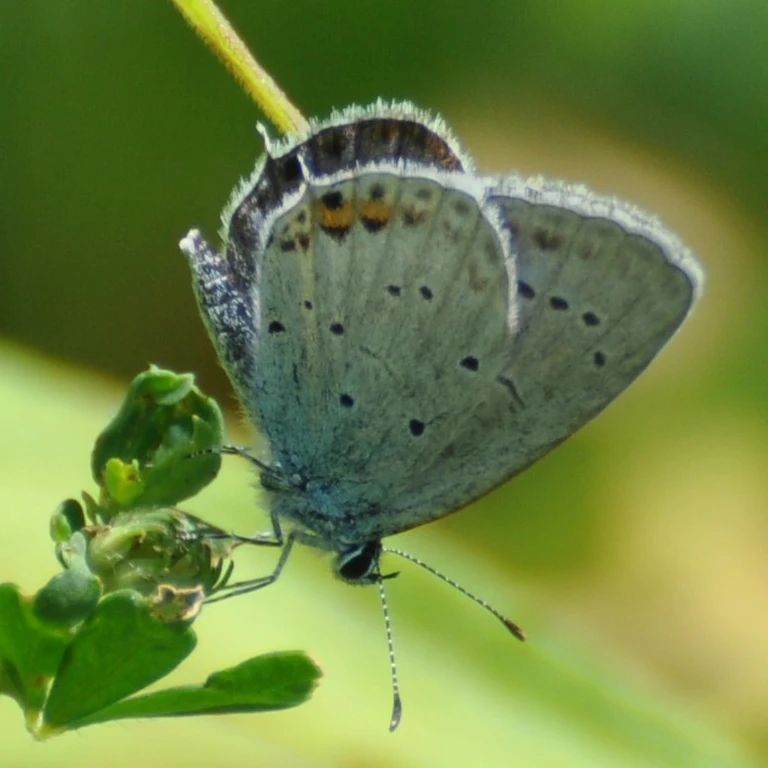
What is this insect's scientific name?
Cupido argiades (also Elkalyce argiades)
